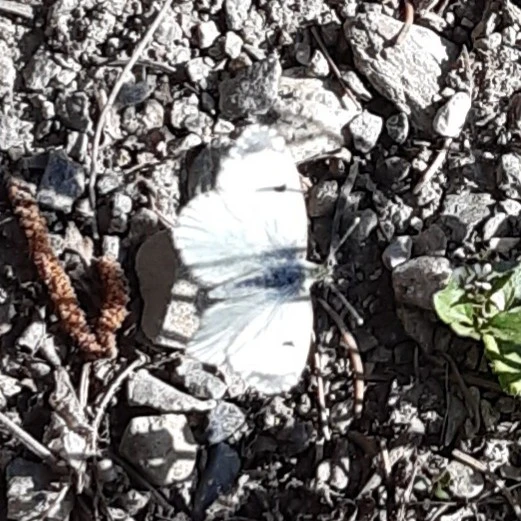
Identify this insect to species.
Anthocharis cardamines
